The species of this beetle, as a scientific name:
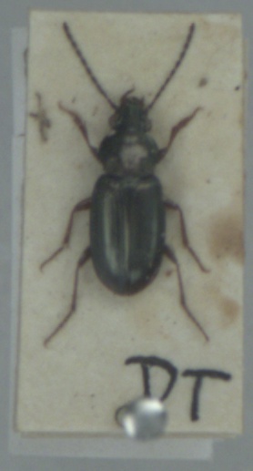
Pogonus chalceus
